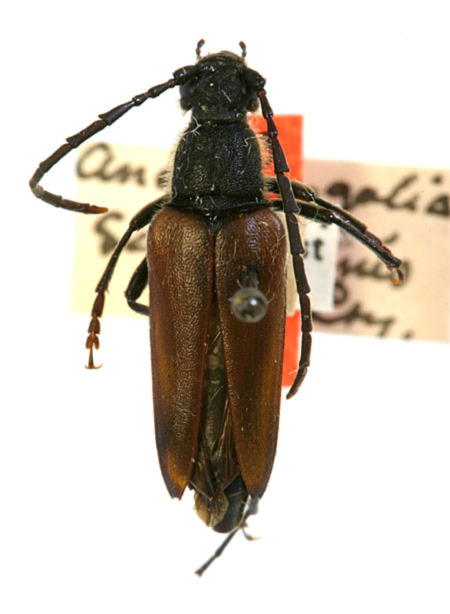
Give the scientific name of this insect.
Pygoleptura nigrella (also Strangalia serricornis)
